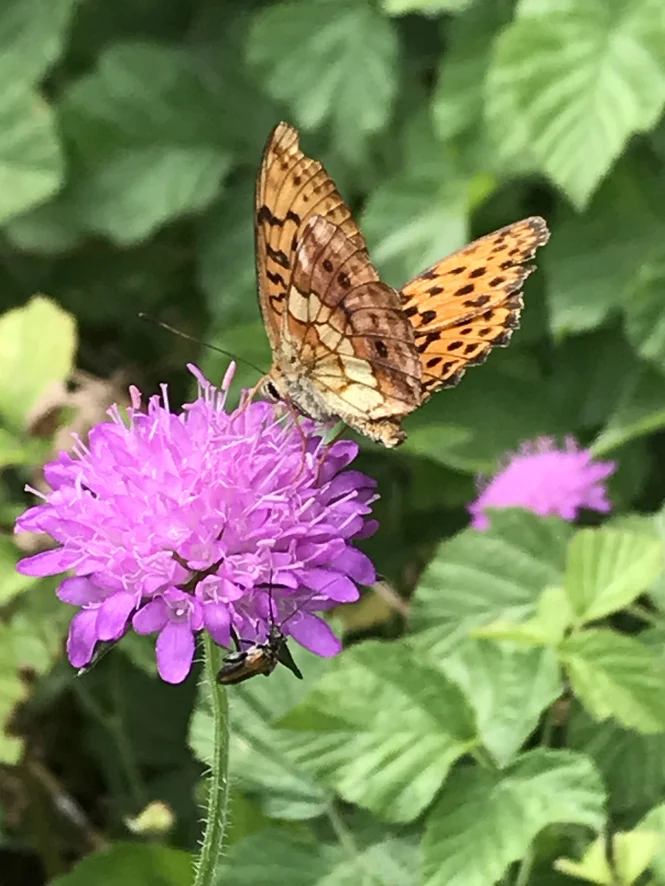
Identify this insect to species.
Brenthis daphne
